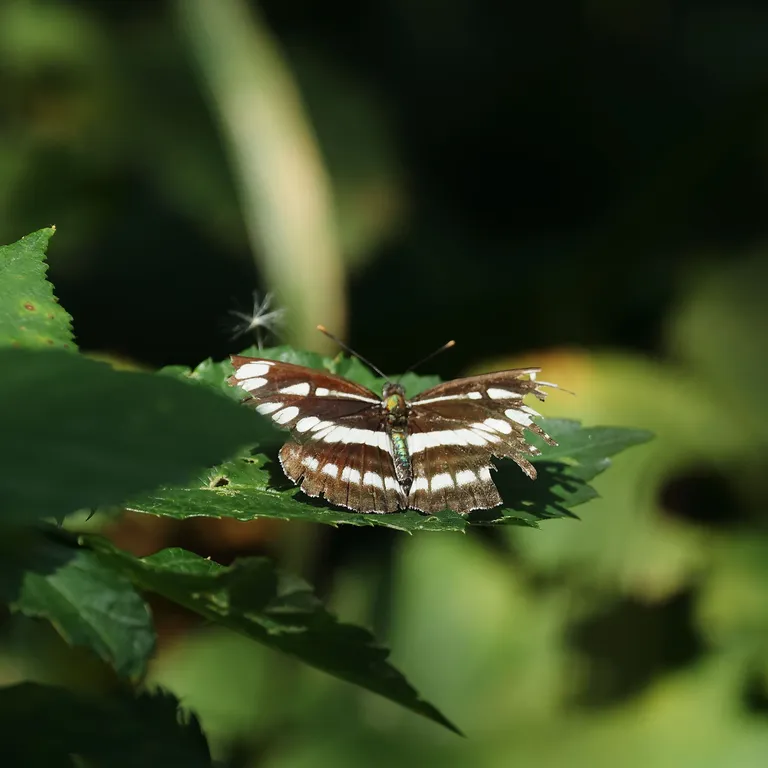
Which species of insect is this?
Neptis sappho
